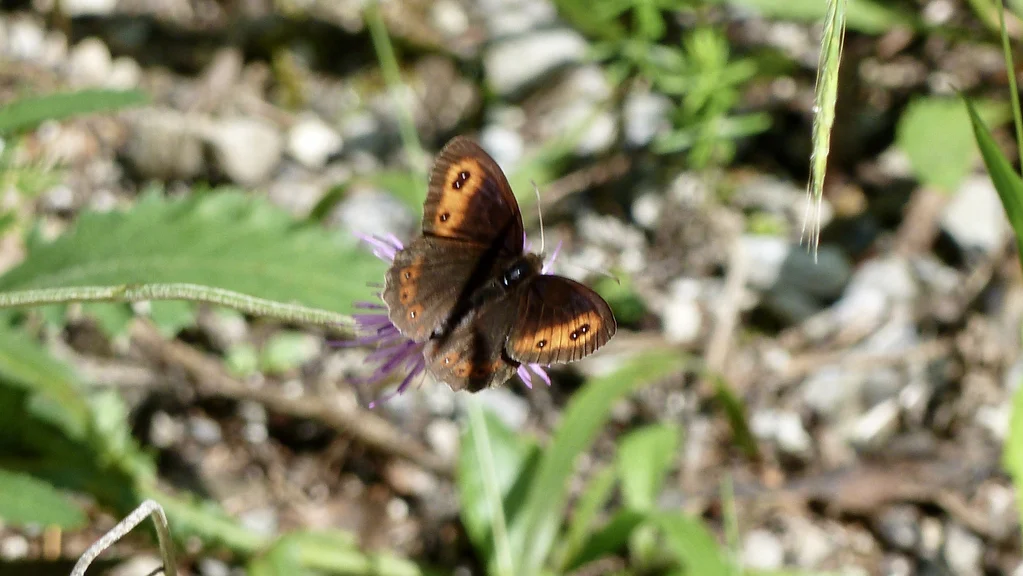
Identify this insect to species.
Erebia aethiops
